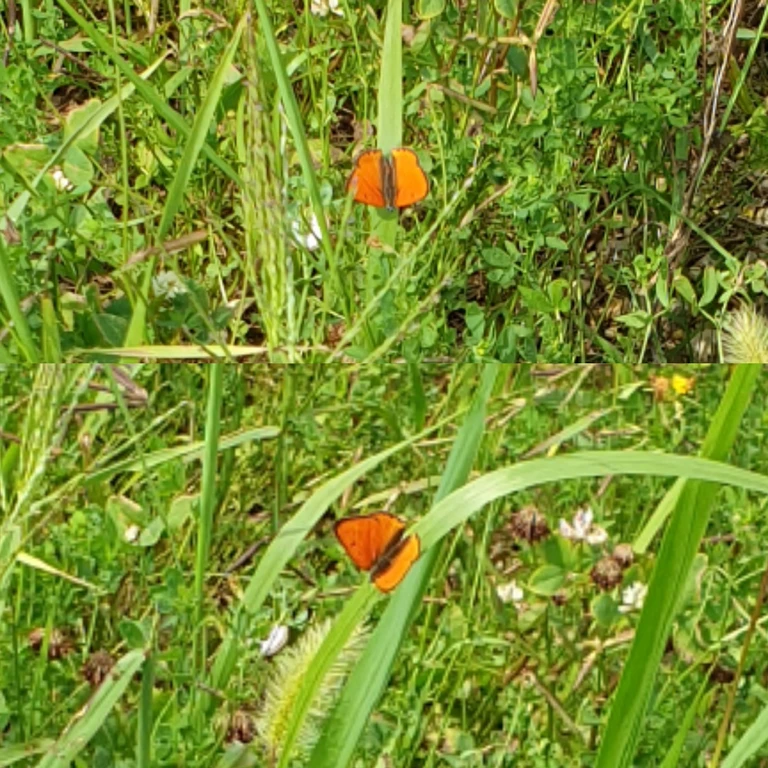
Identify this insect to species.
Lycaena dispar
